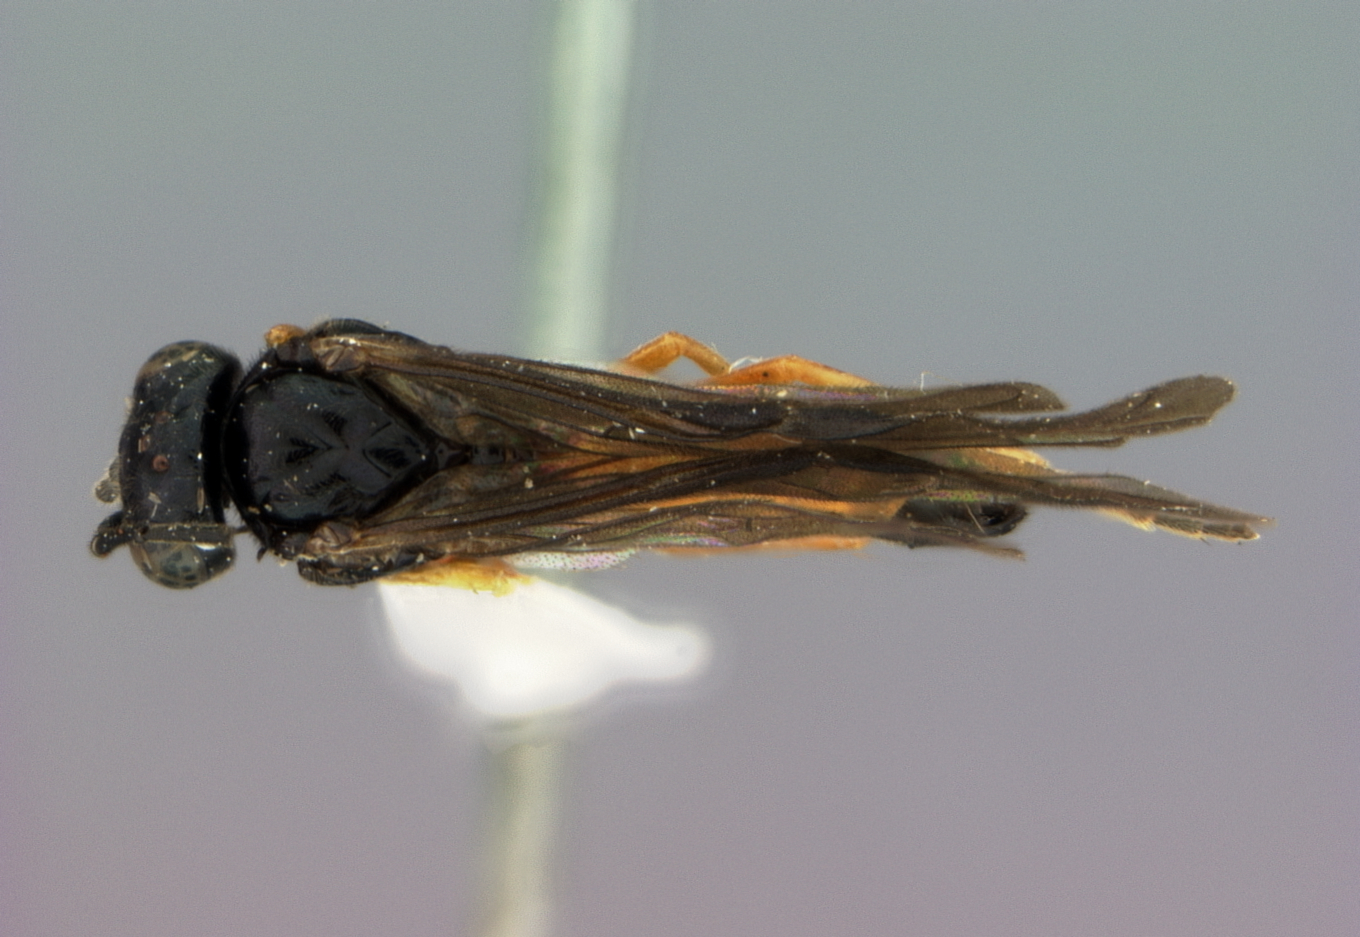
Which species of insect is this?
Prostromboceros planifrons
